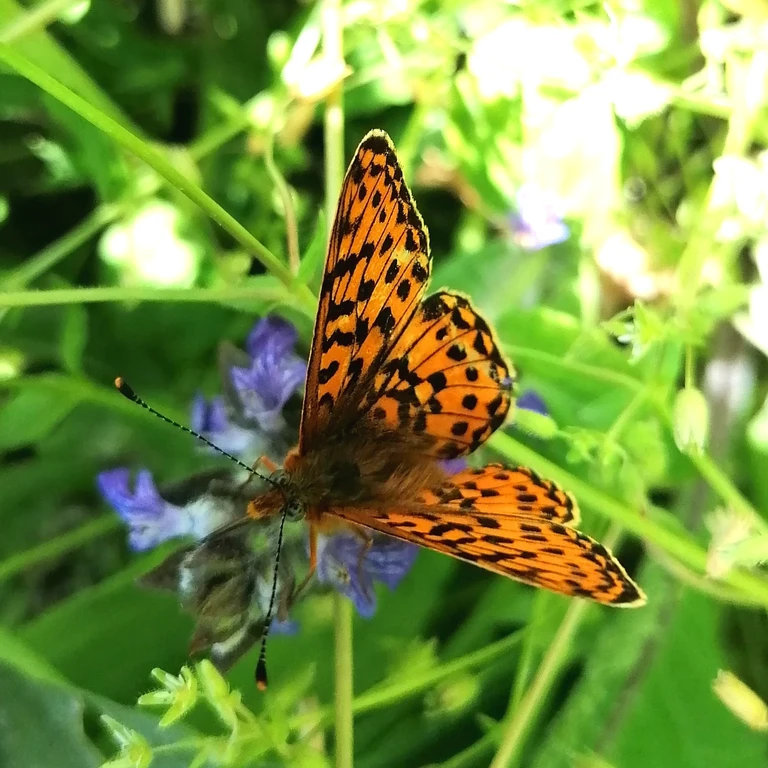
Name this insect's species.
Boloria euphrosyne (also Clossiana euphrosyne)
